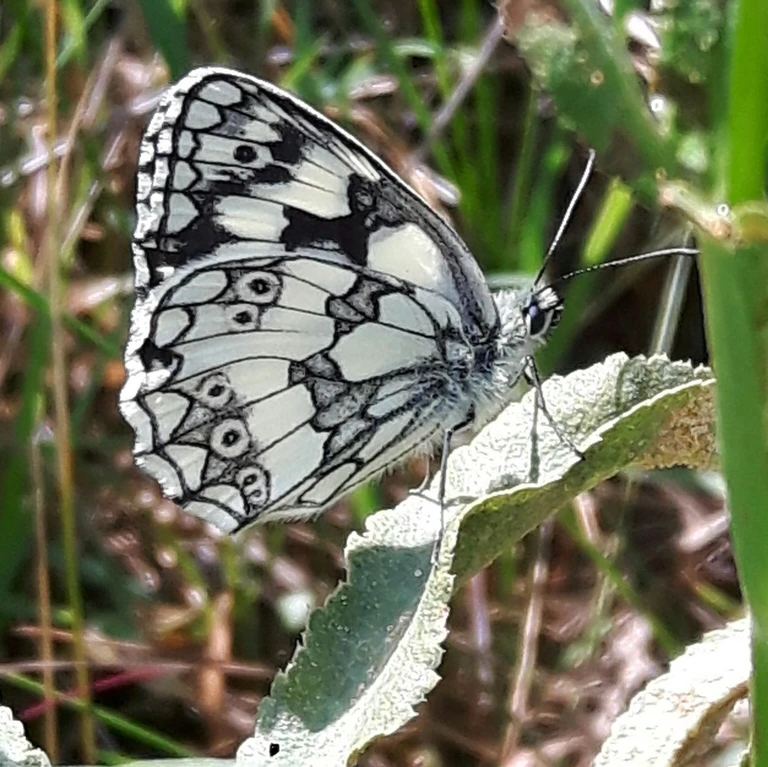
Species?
Melanargia galathea
